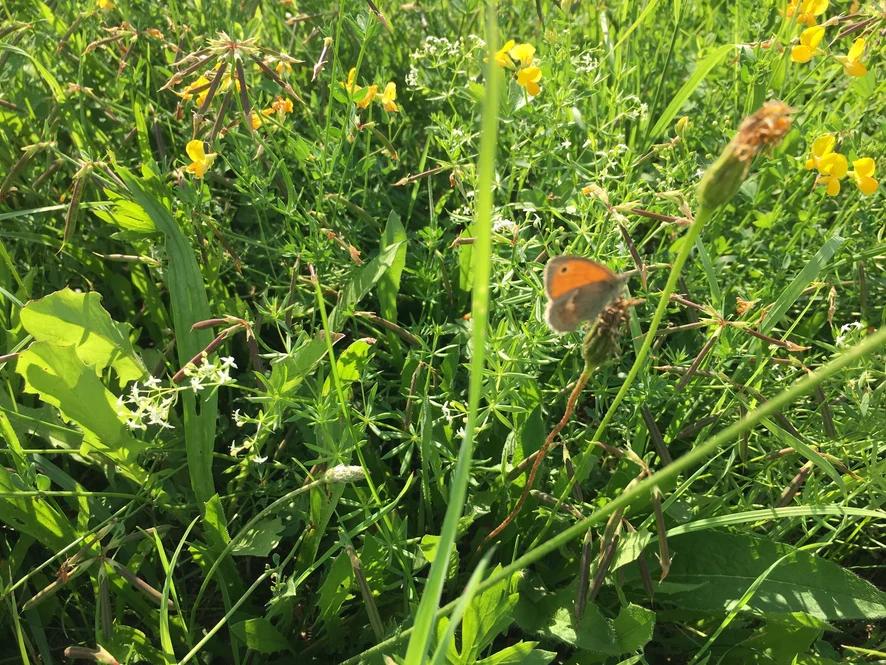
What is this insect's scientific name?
Coenonympha pamphilus
